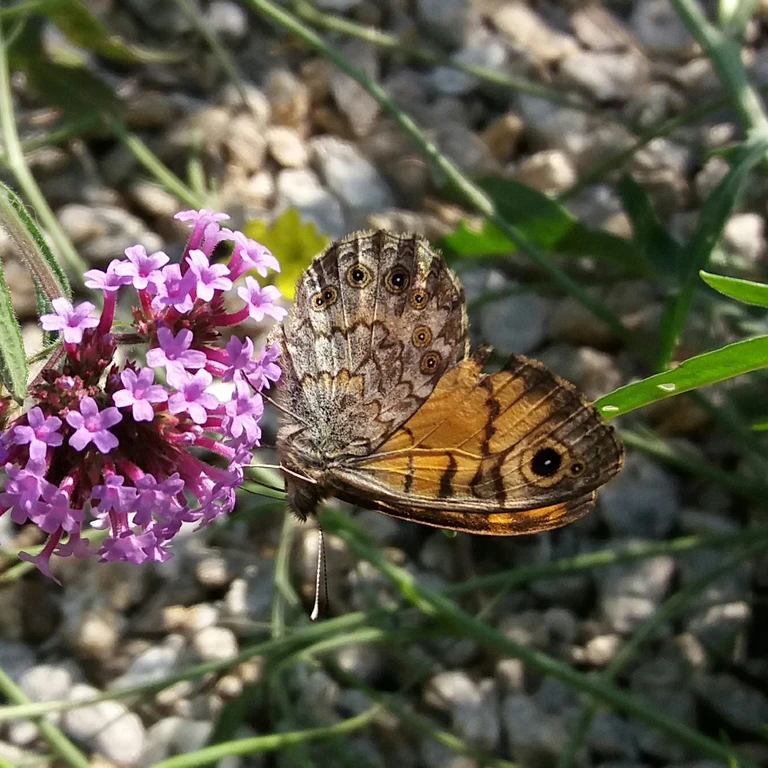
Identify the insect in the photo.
Lasiommata megera (also Pararge megera)
